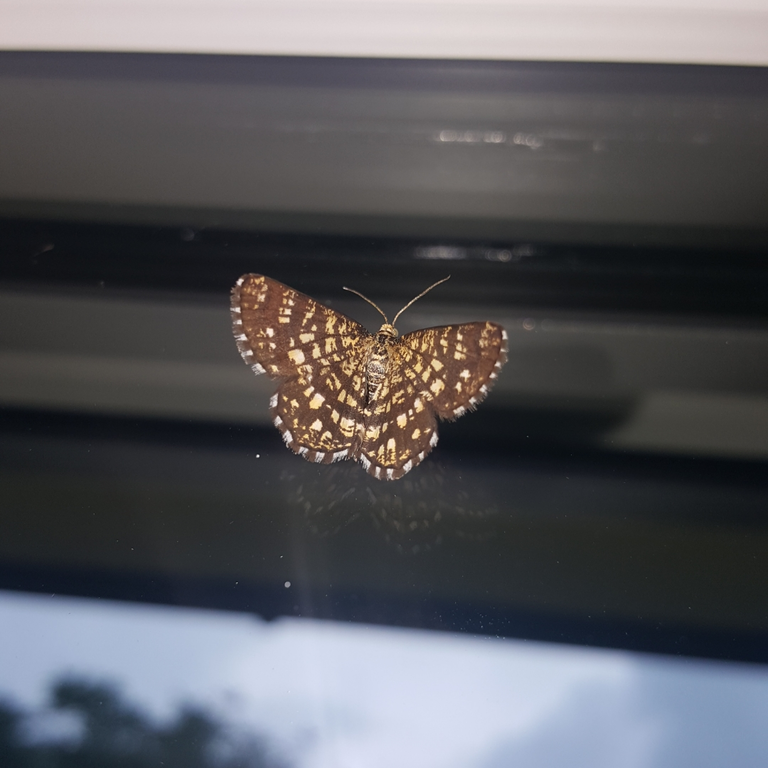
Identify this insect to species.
Chiasmia clathrata
